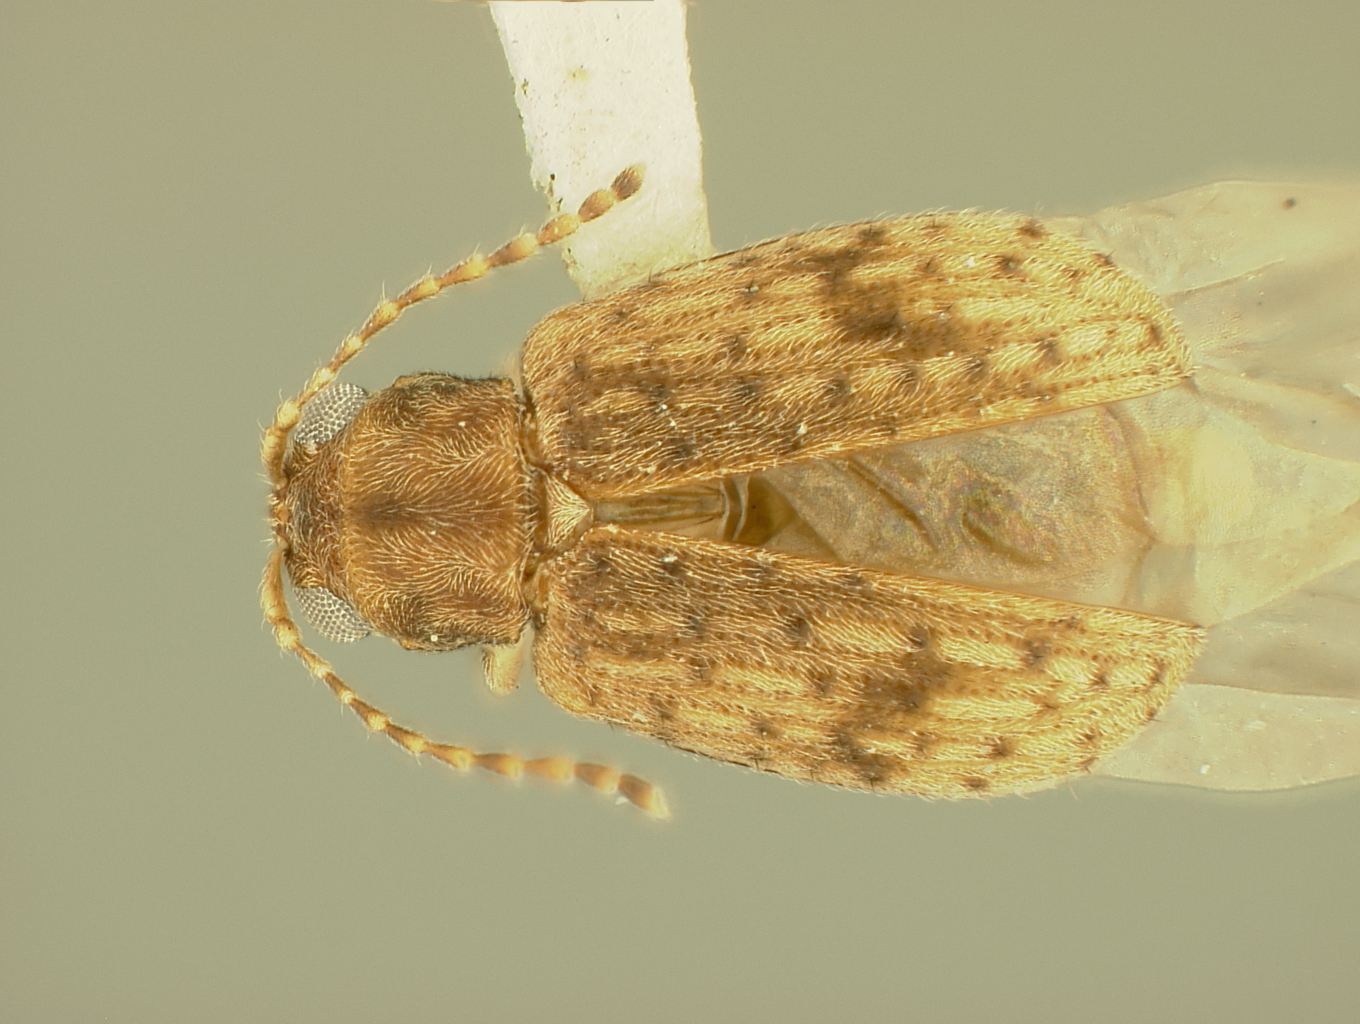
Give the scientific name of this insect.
Hadropoda varicornis
